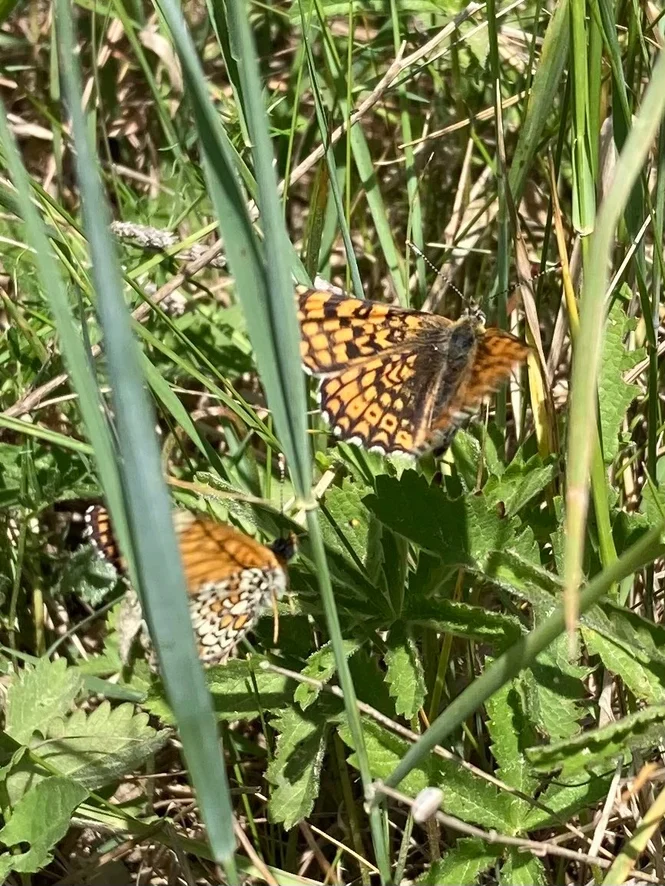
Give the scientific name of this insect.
Melitaea cinxia
